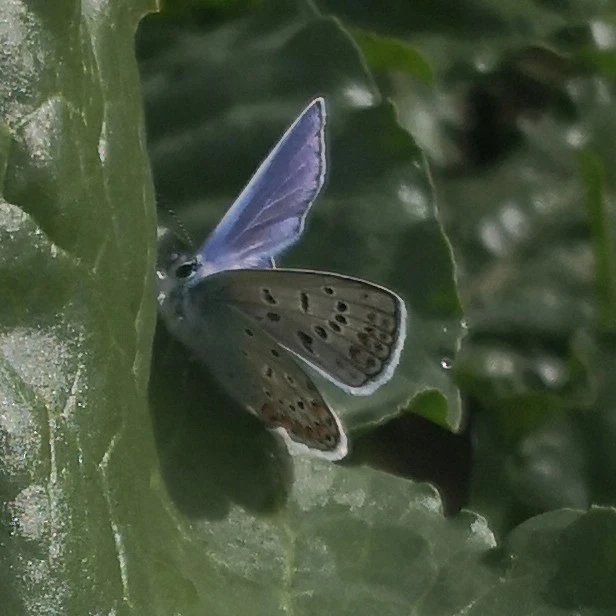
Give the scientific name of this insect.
Polyommatus icarus
